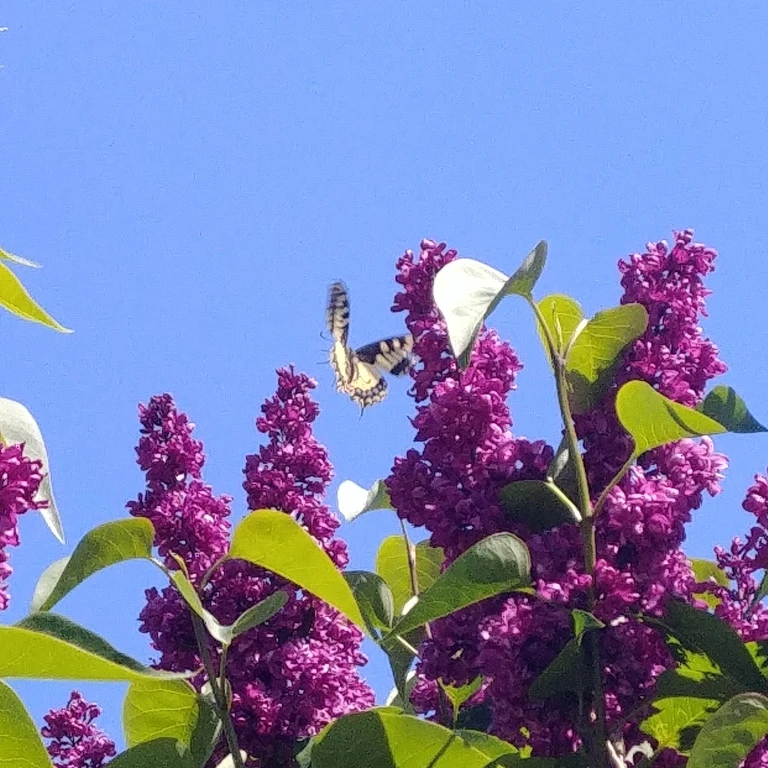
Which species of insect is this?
Papilio machaon
